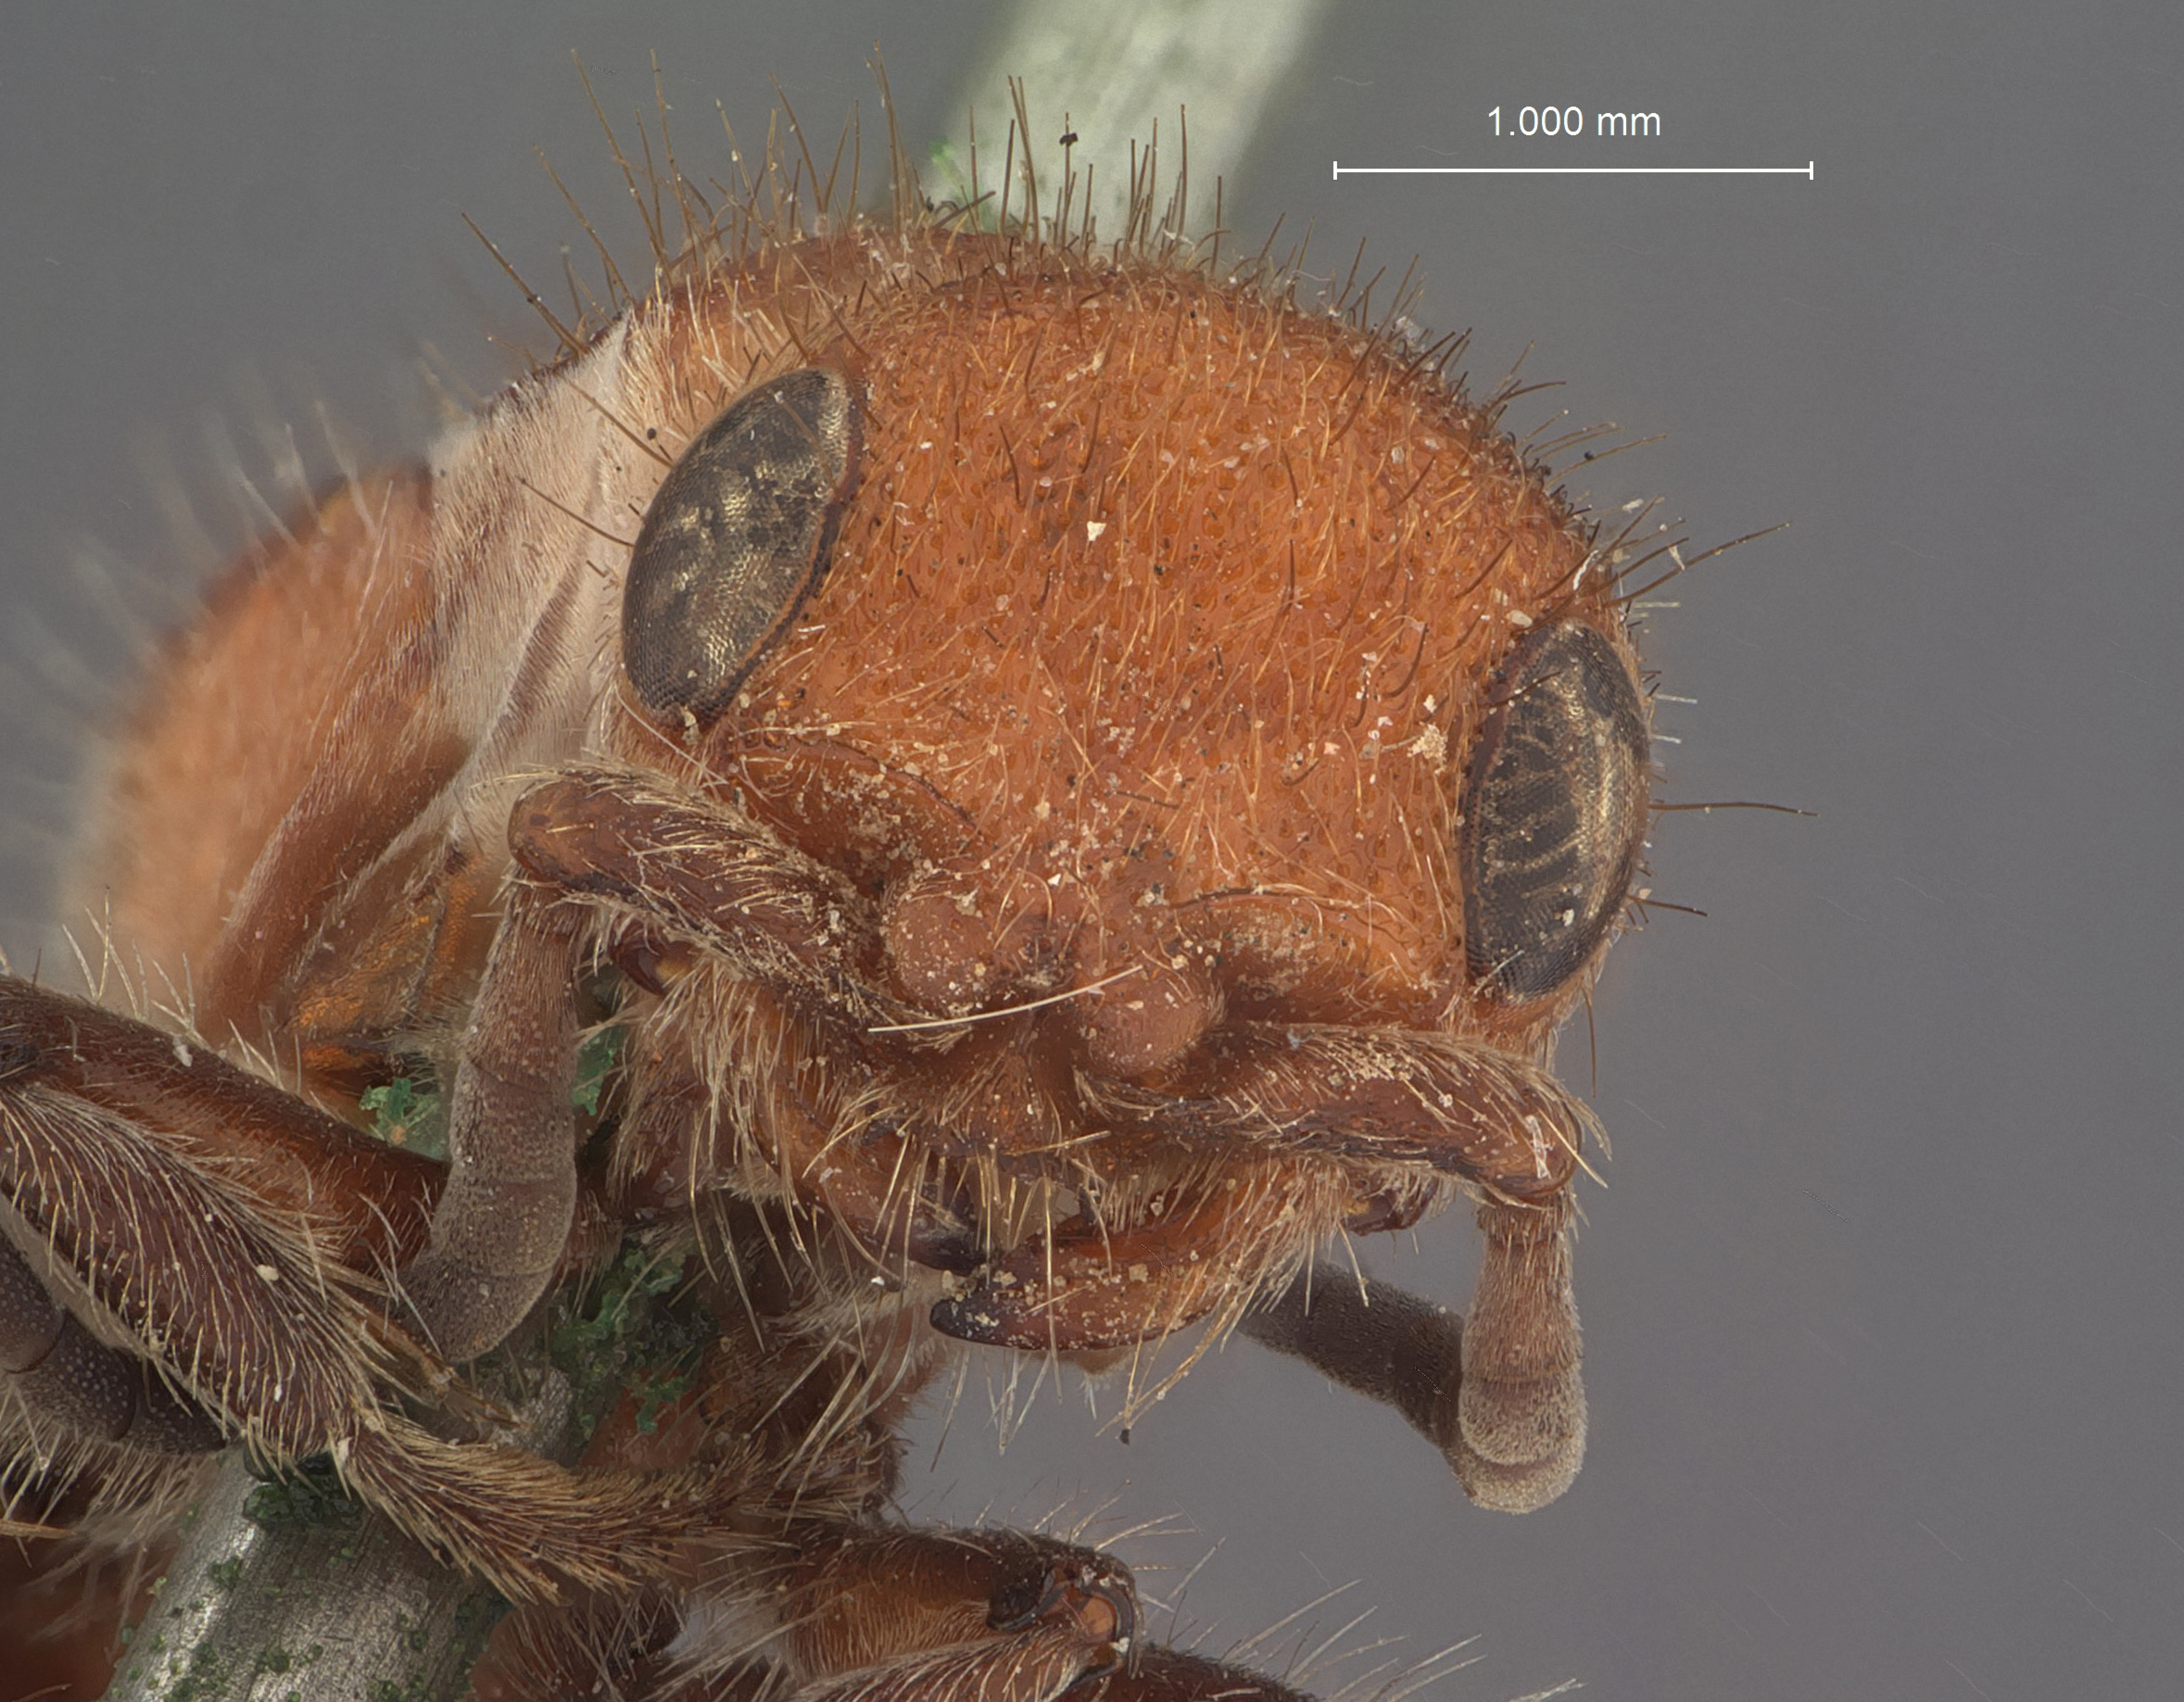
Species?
Timulla dubitatiformis
